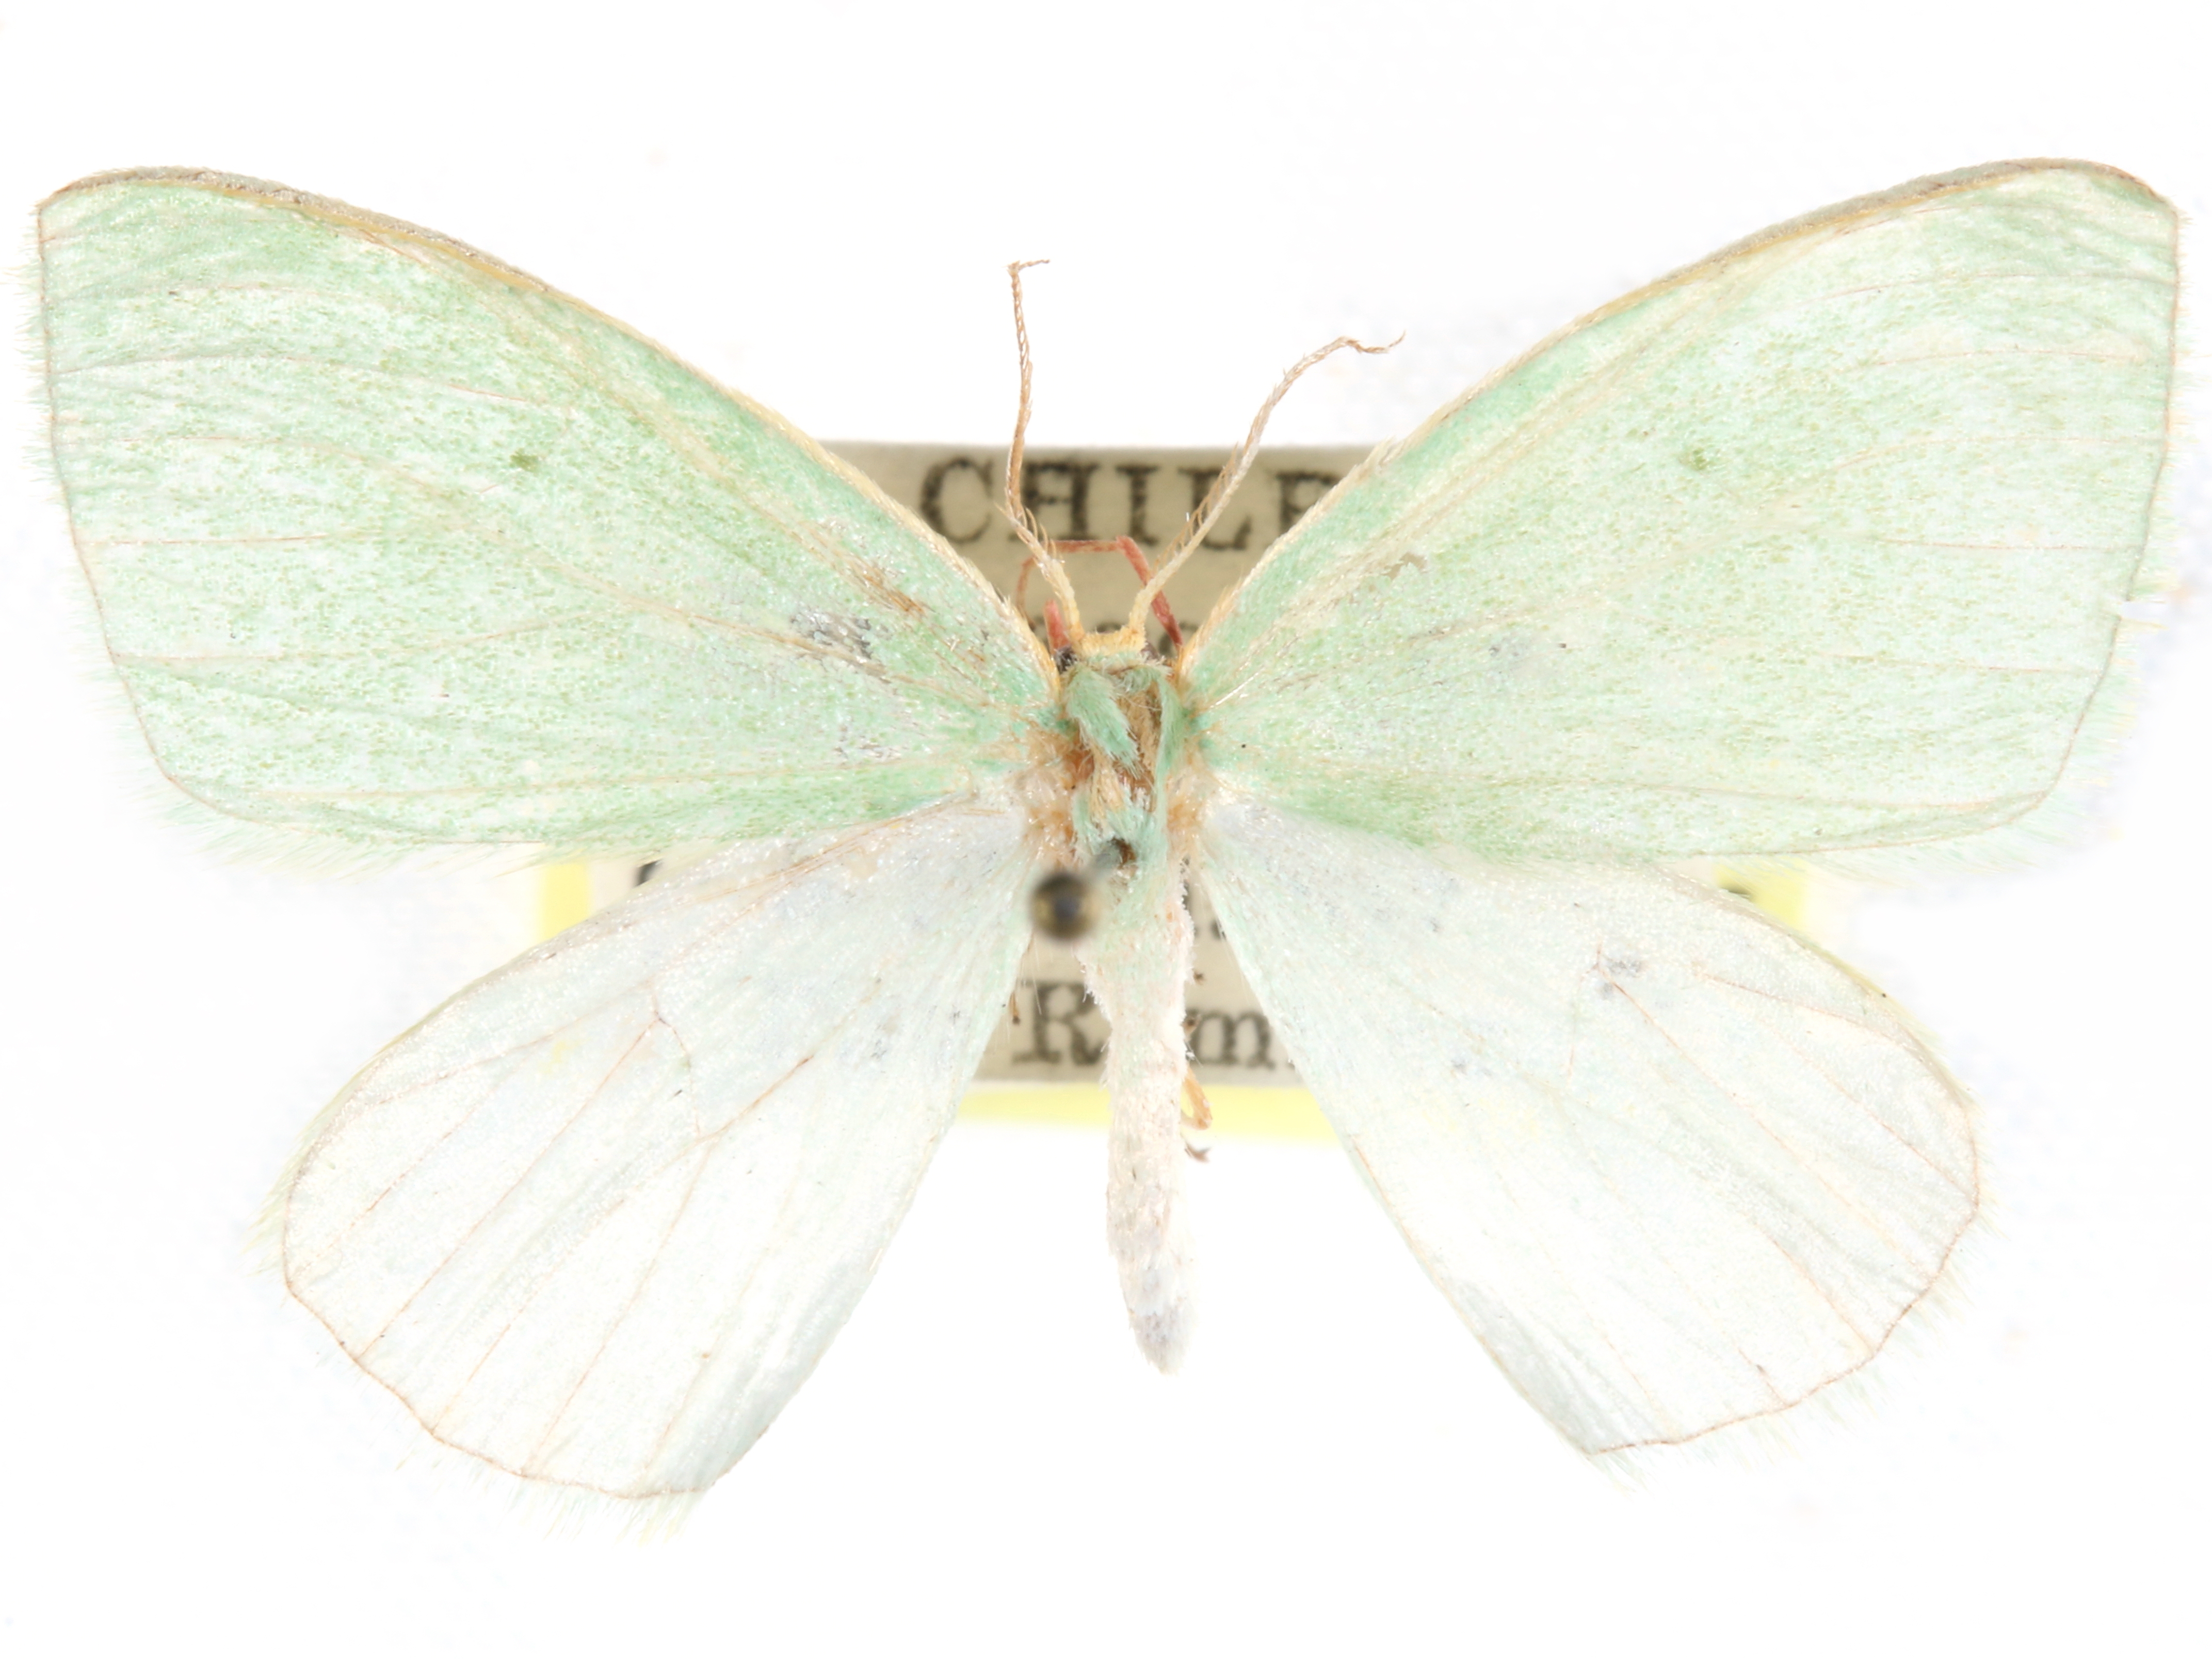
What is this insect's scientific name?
Anomphax gnoma
